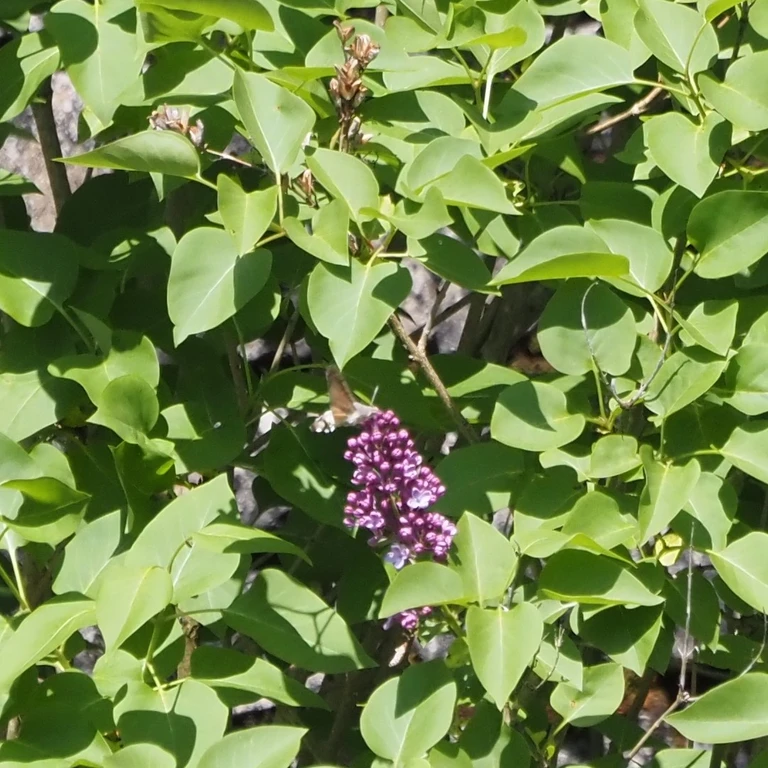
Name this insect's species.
Macroglossum stellatarum
